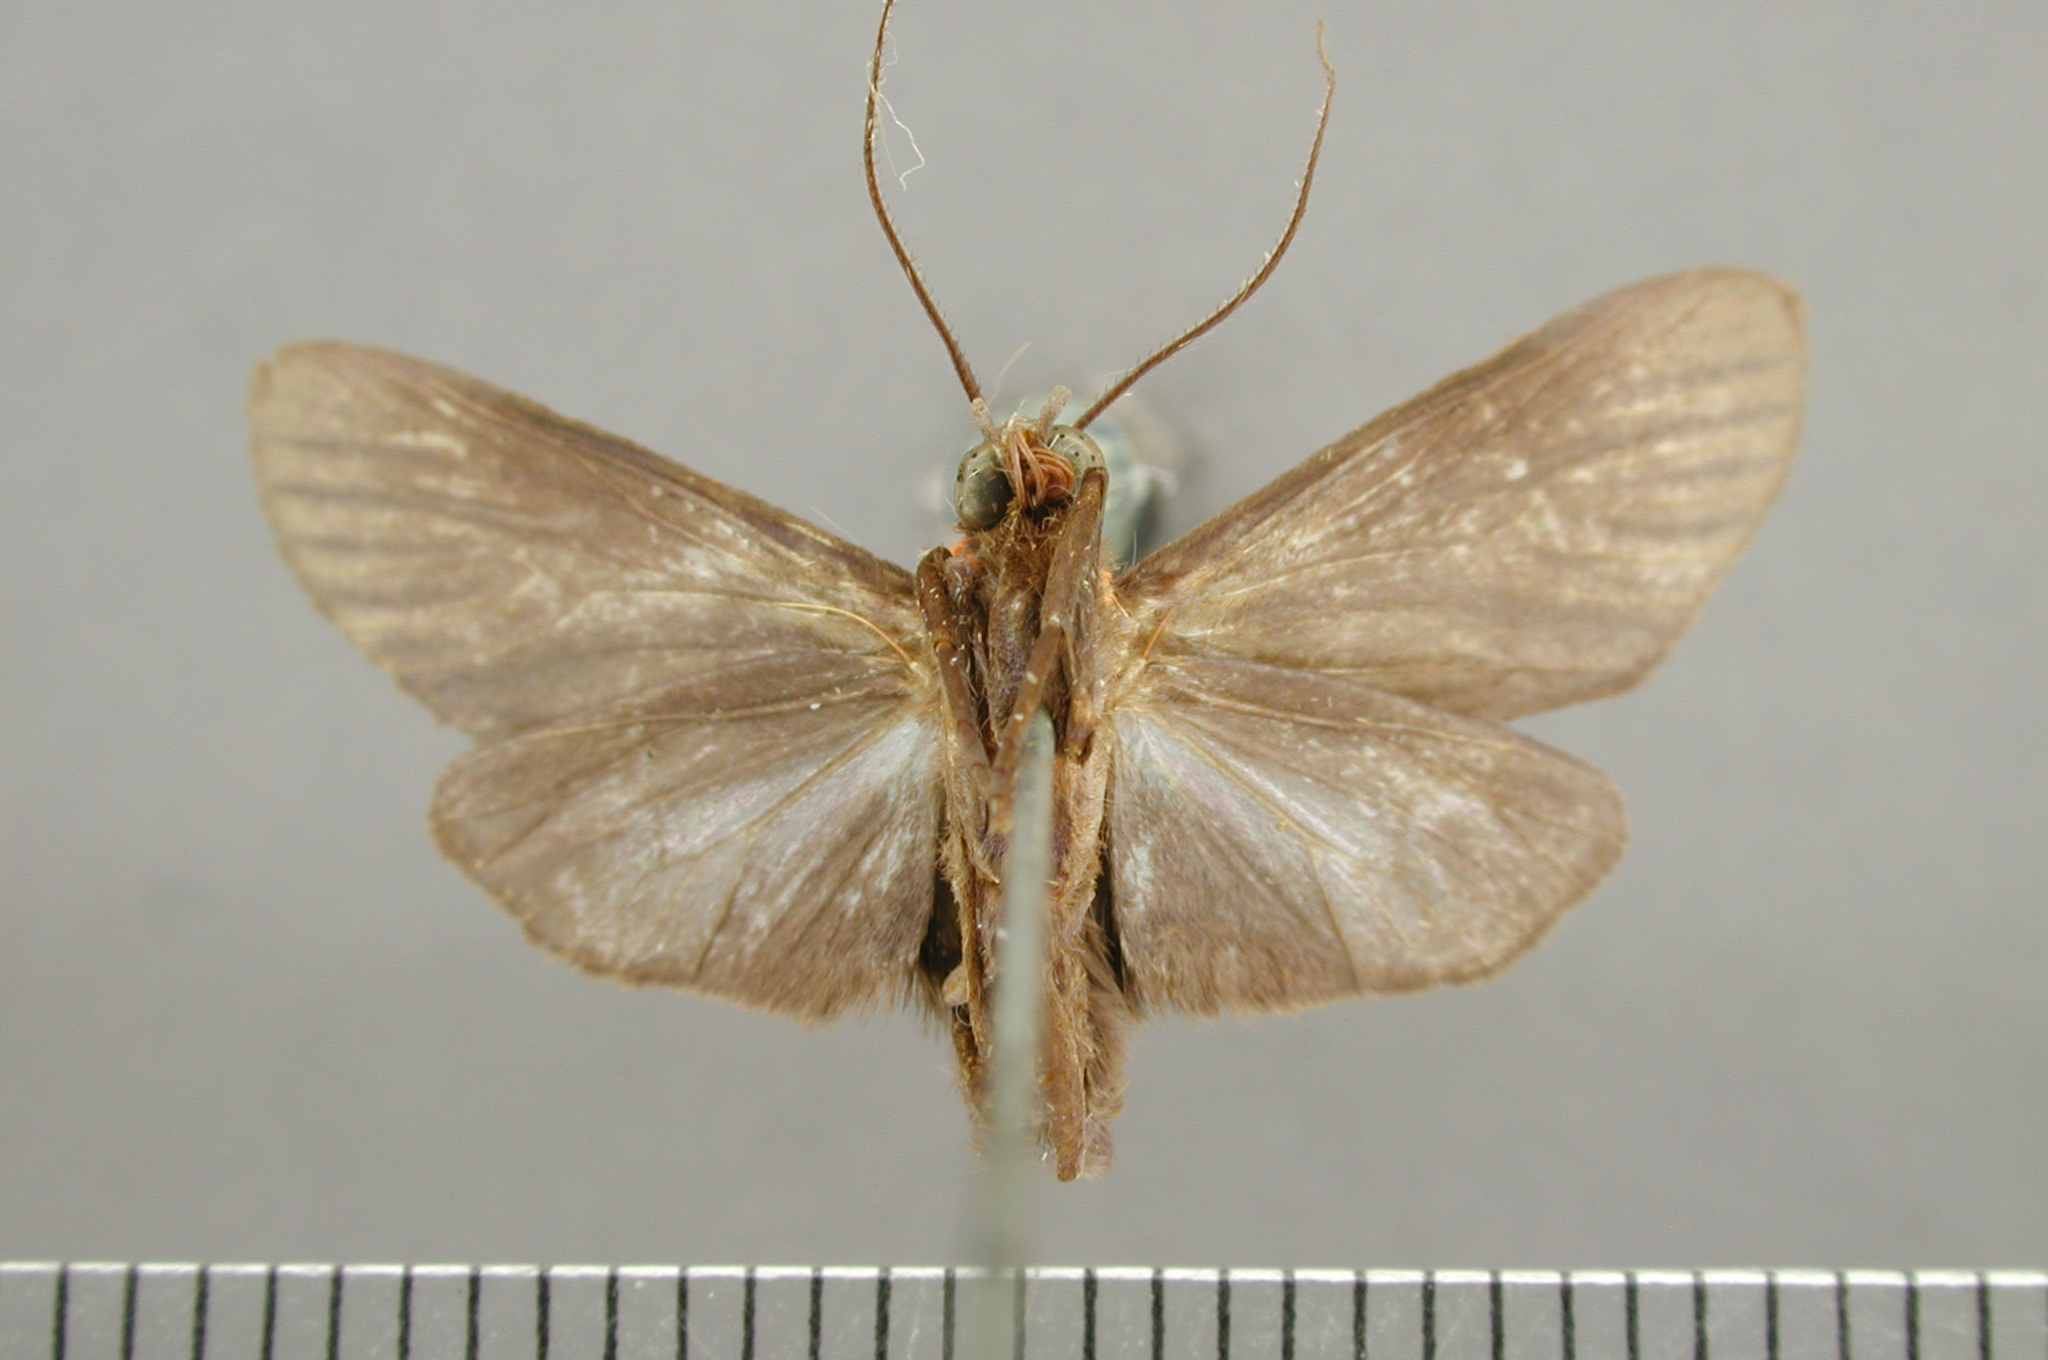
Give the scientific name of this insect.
Balbura intervenata
